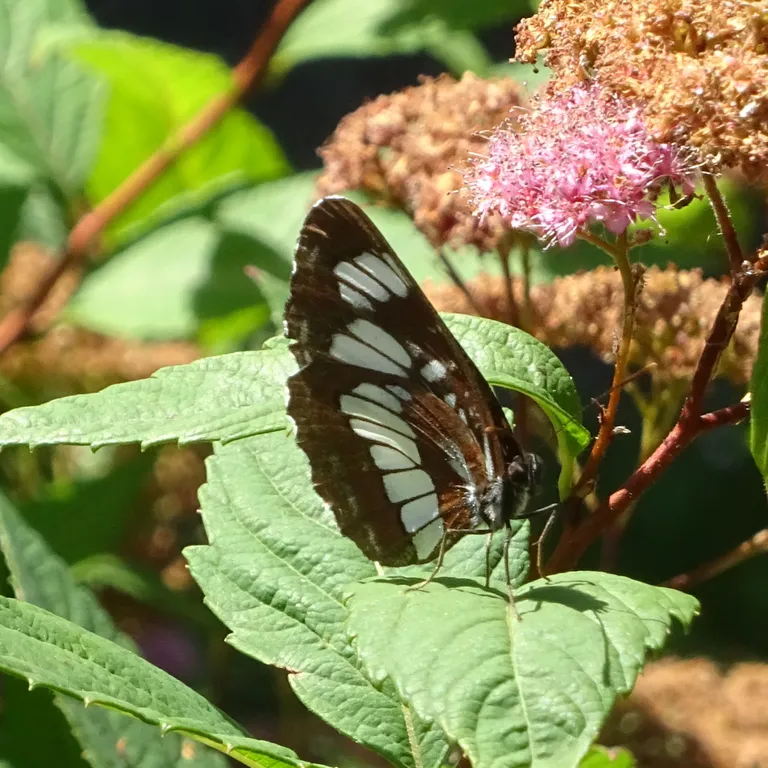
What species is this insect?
Neptis rivularis
